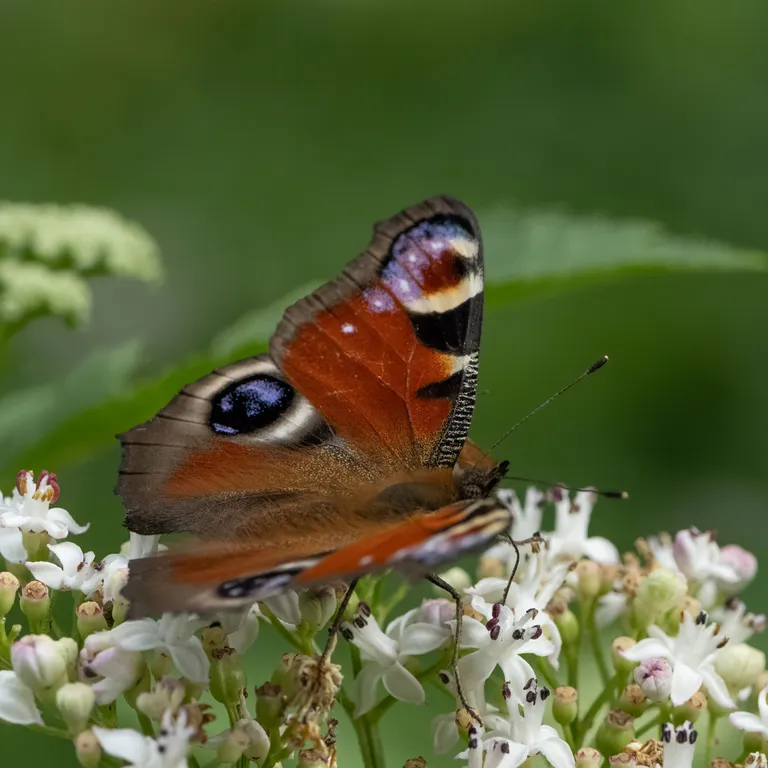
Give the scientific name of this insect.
Aglais io
